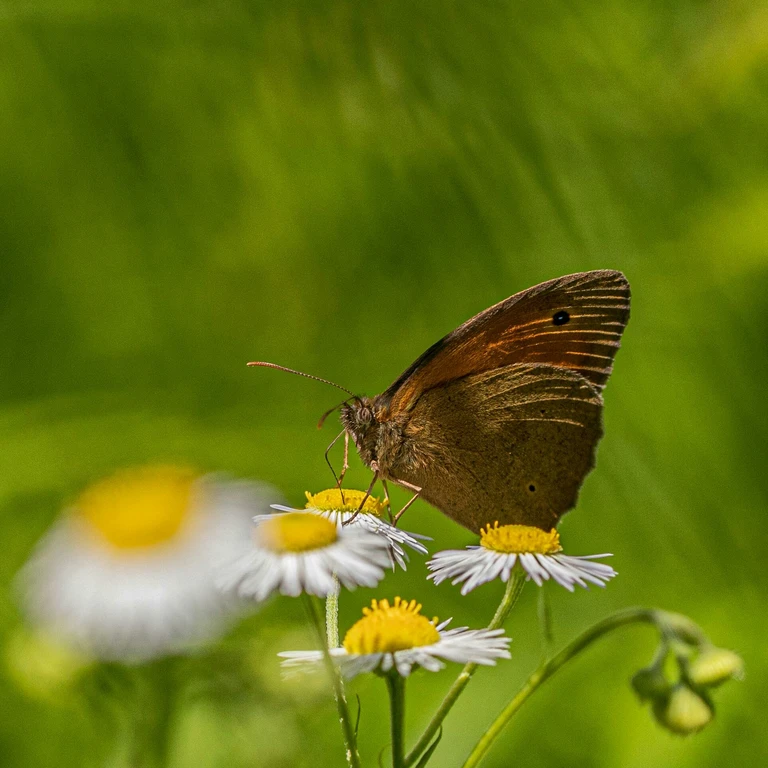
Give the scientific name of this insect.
Maniola jurtina
